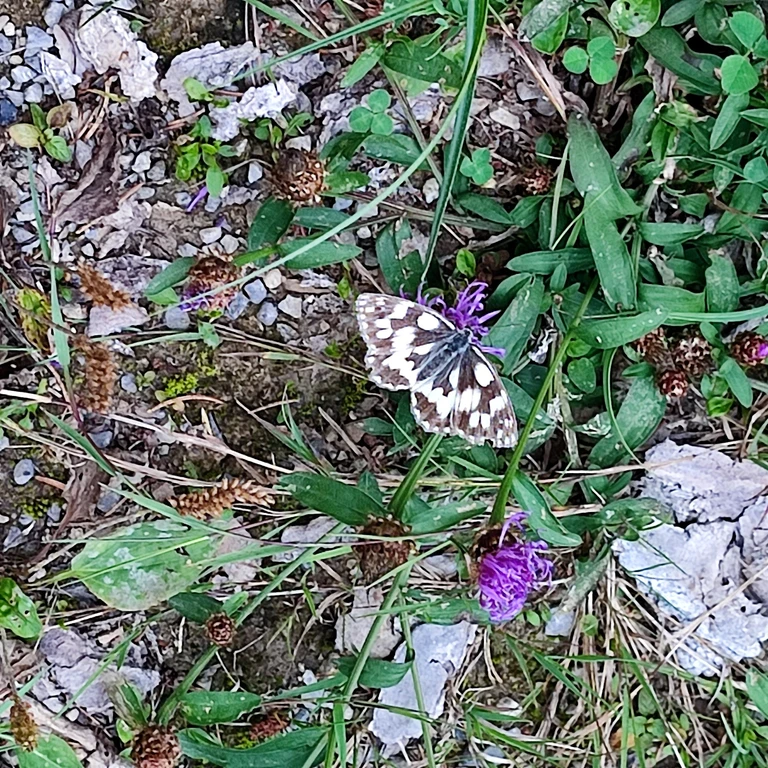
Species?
Melanargia galathea
